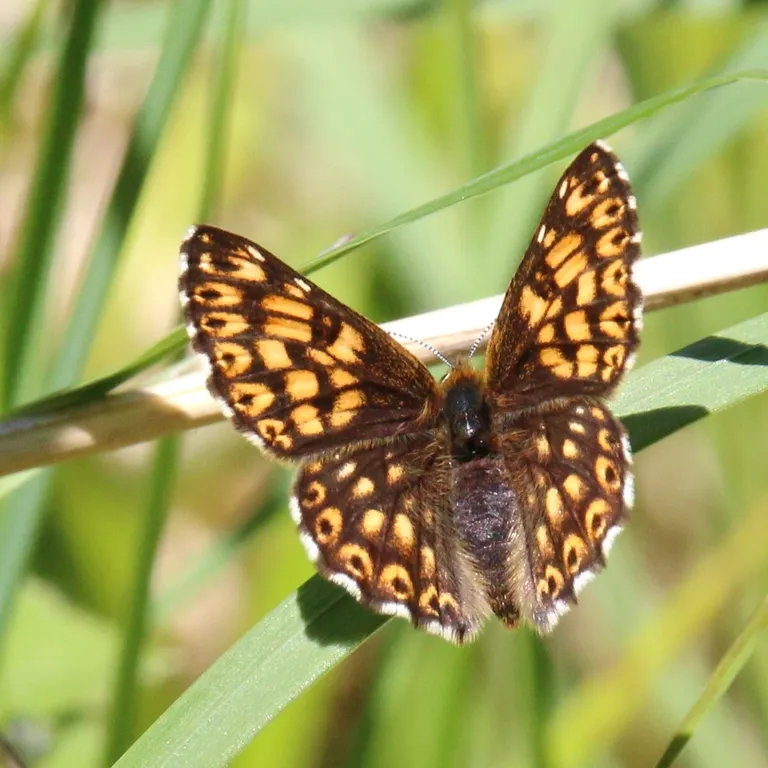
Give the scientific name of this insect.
Hamearis lucina
